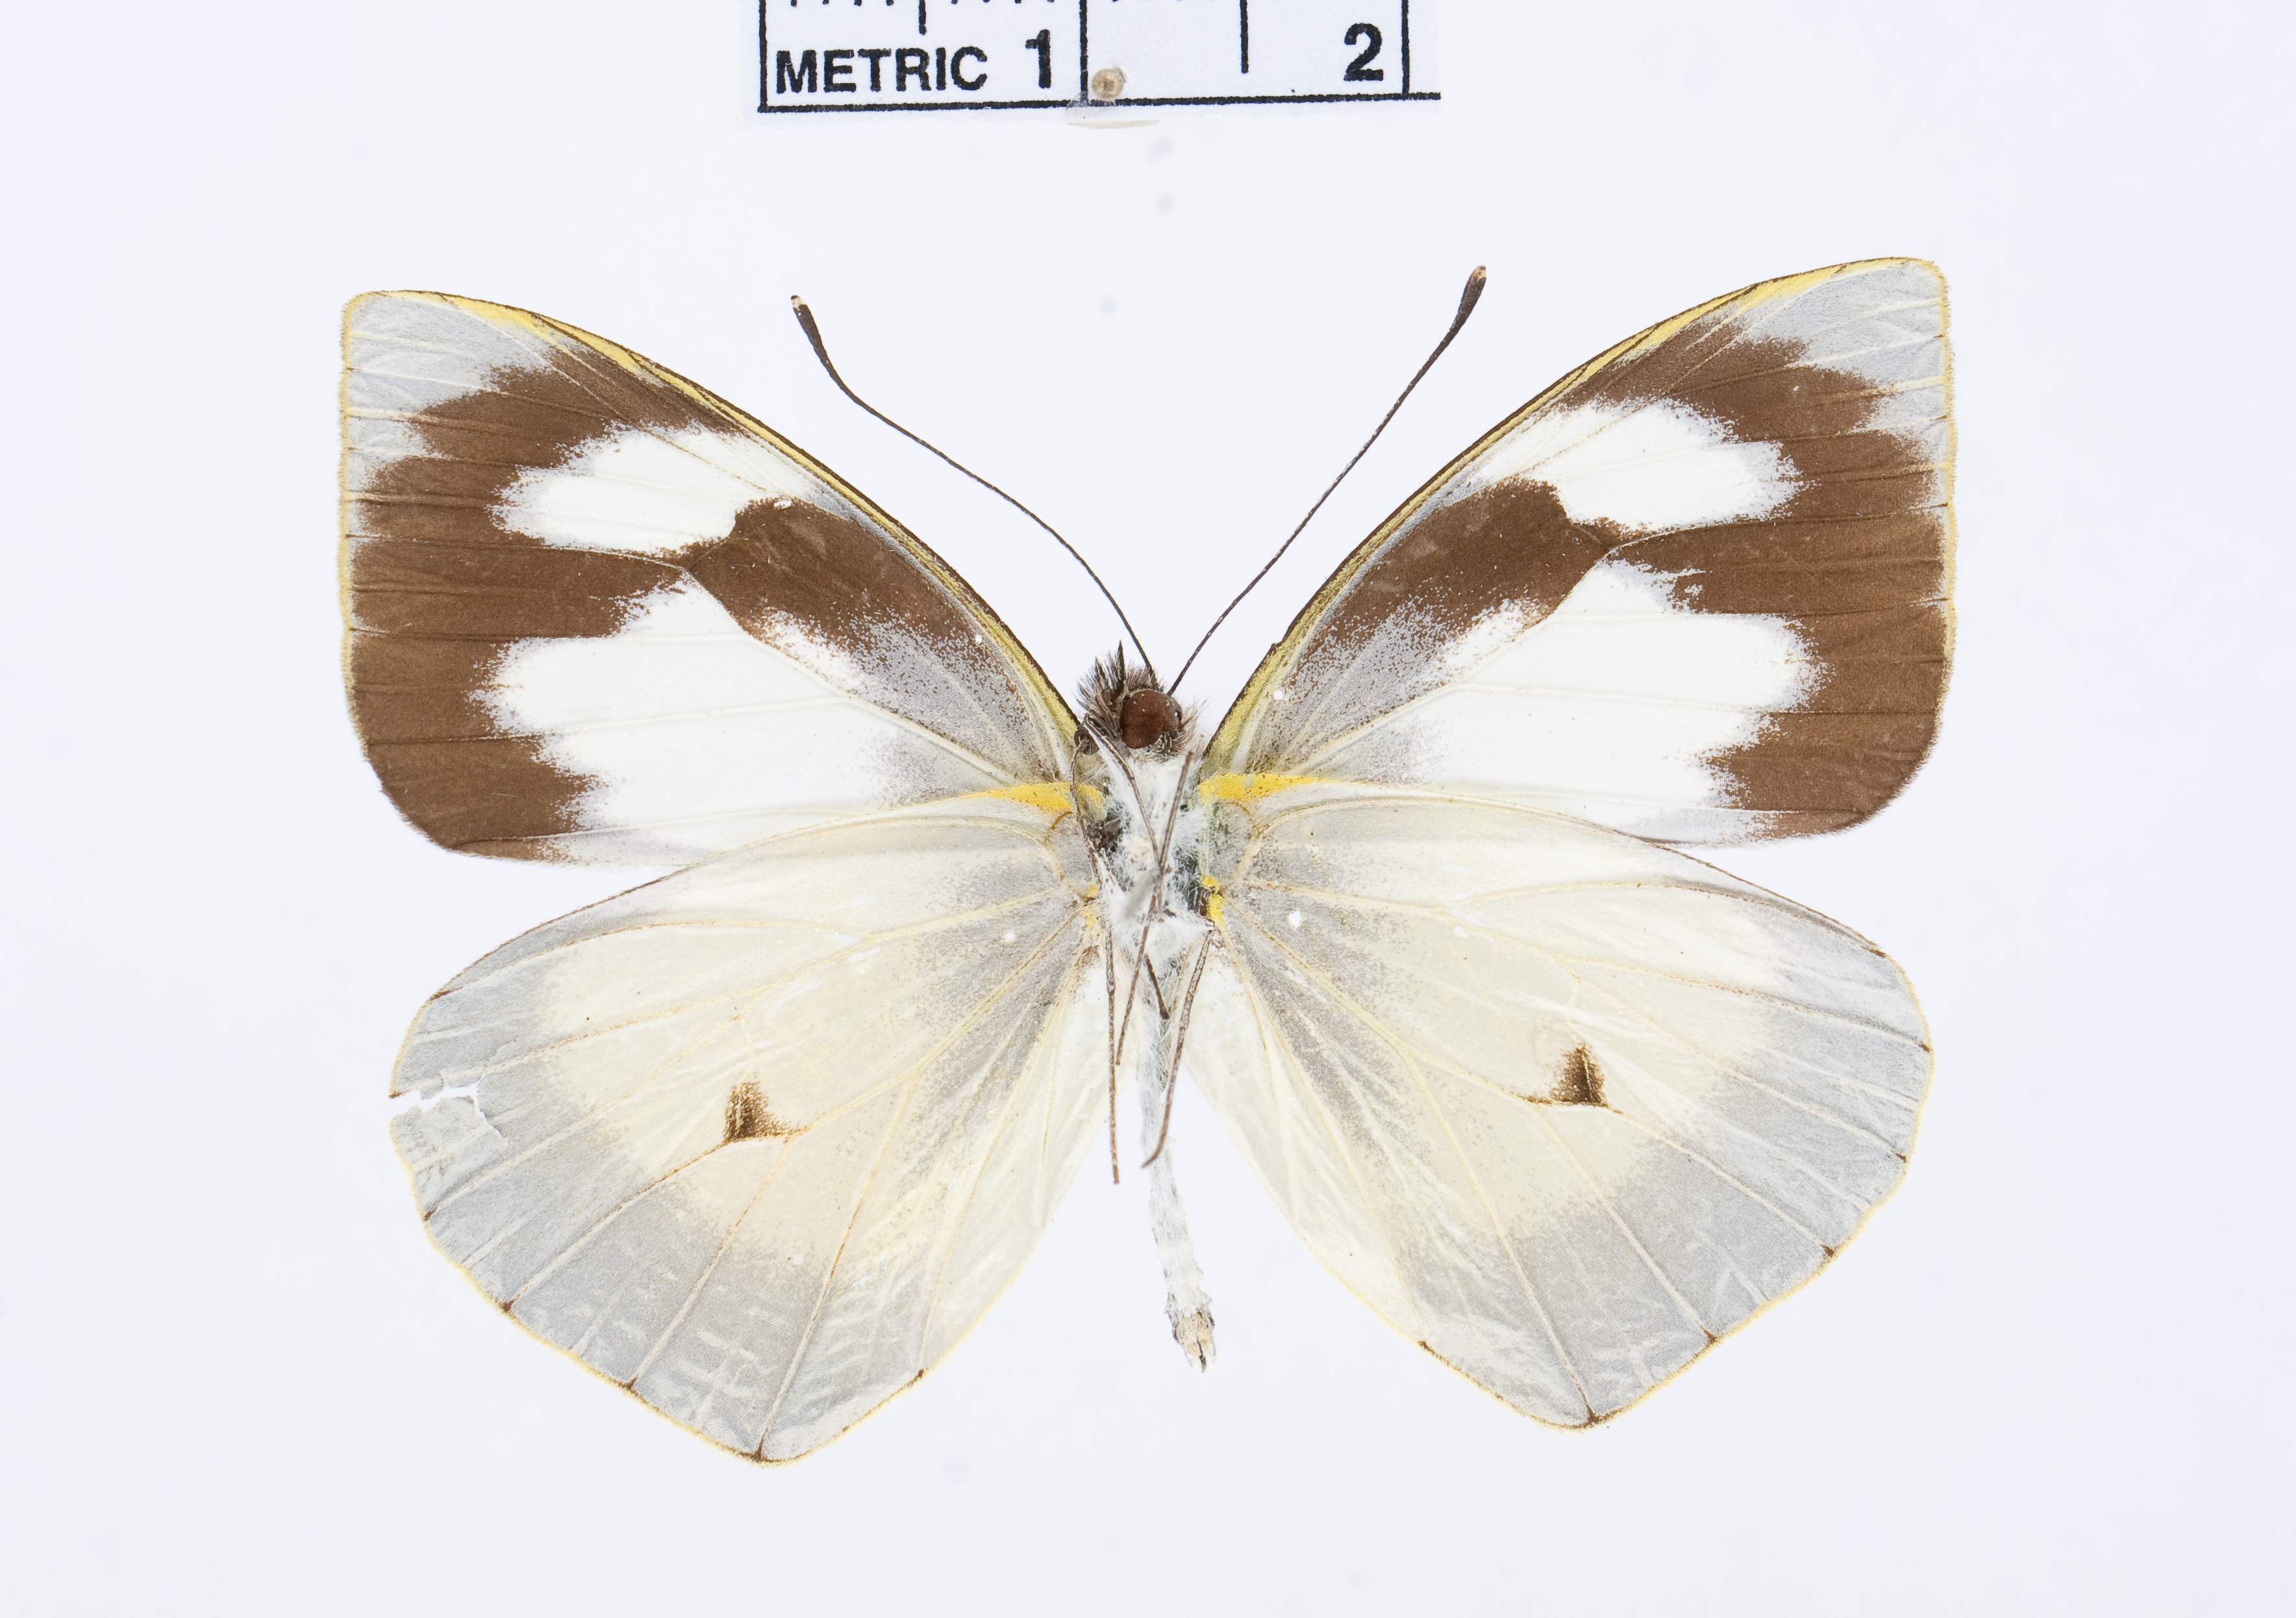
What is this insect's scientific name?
Leptophobia nephthis
